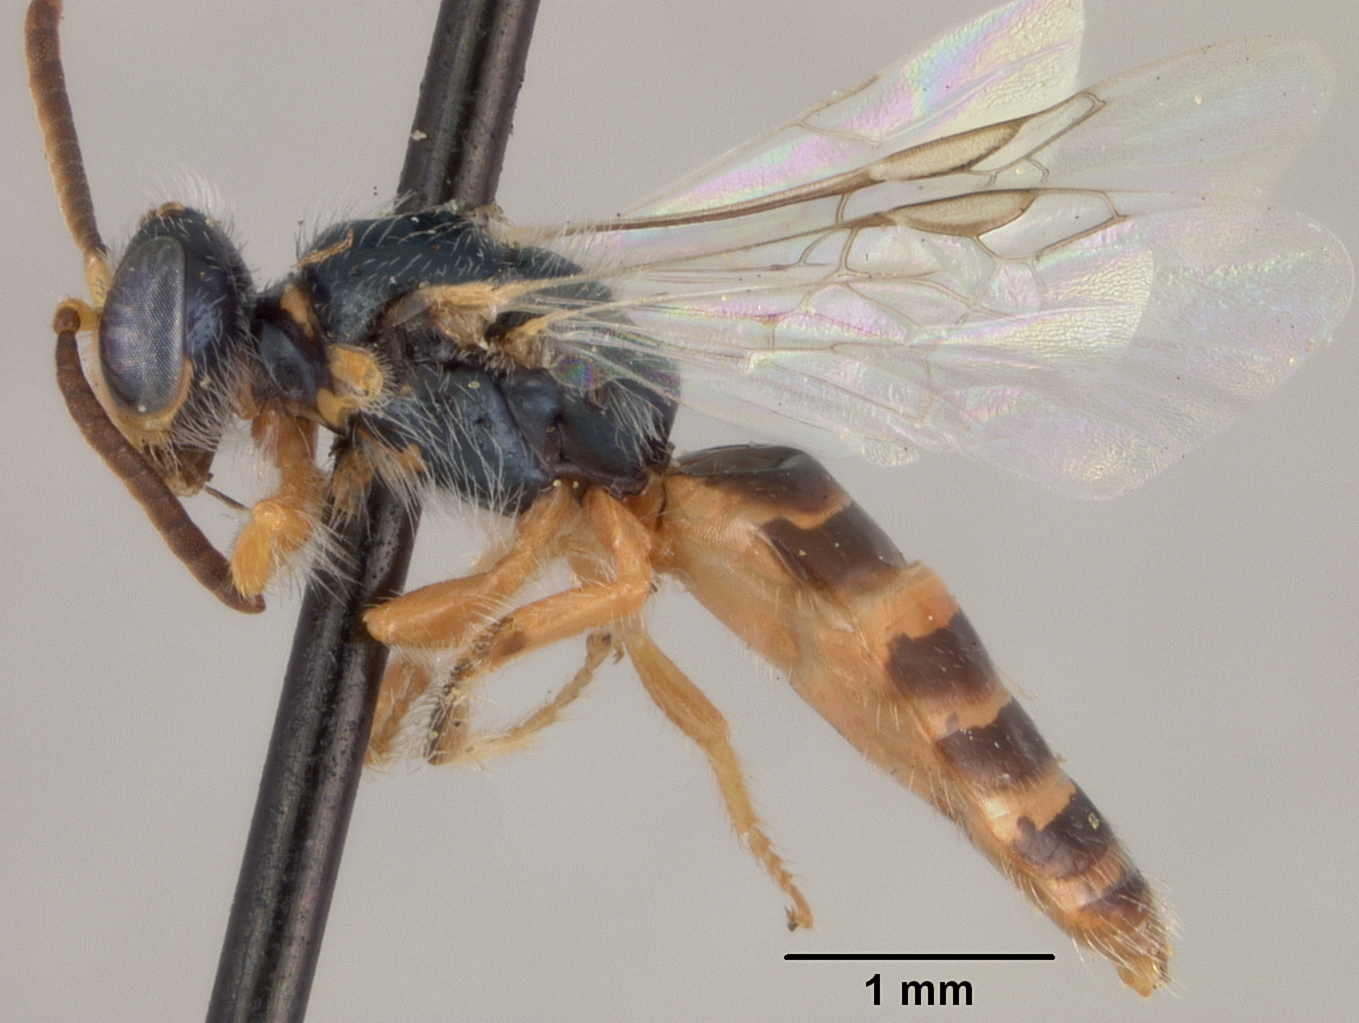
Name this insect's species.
Perdita townesi
